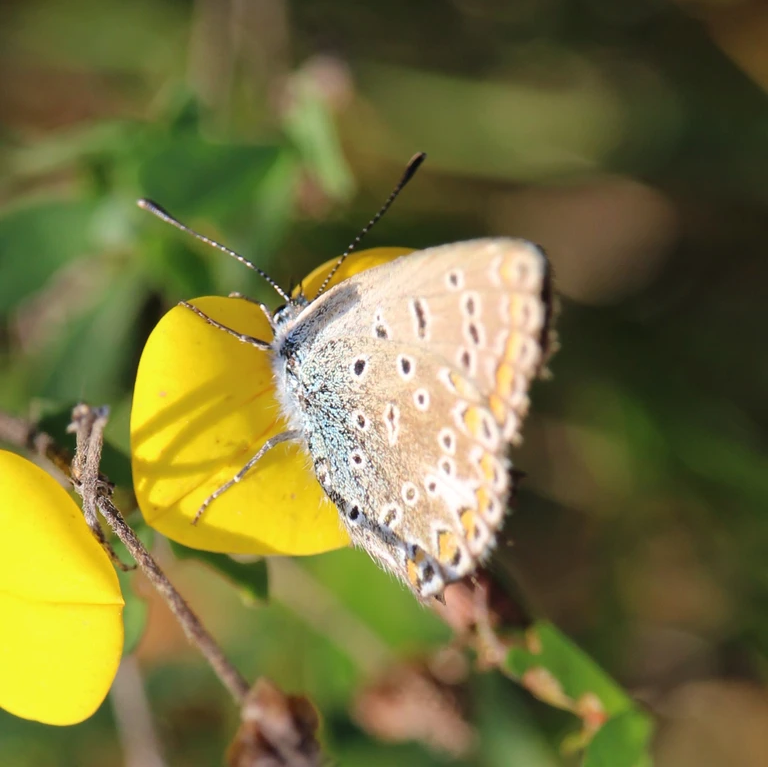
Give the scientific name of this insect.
Polyommatus icarus
